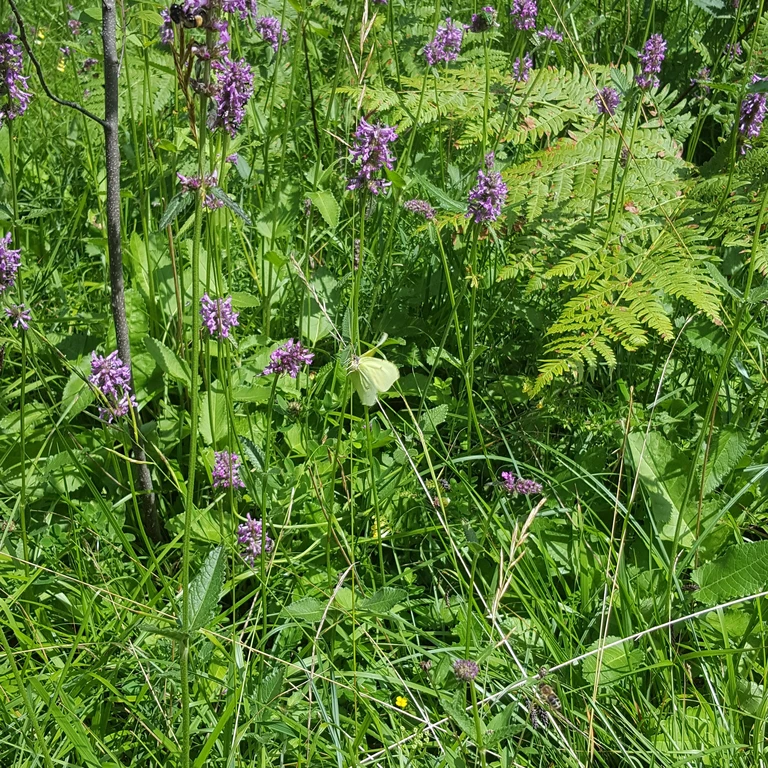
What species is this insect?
Gonepteryx rhamni
